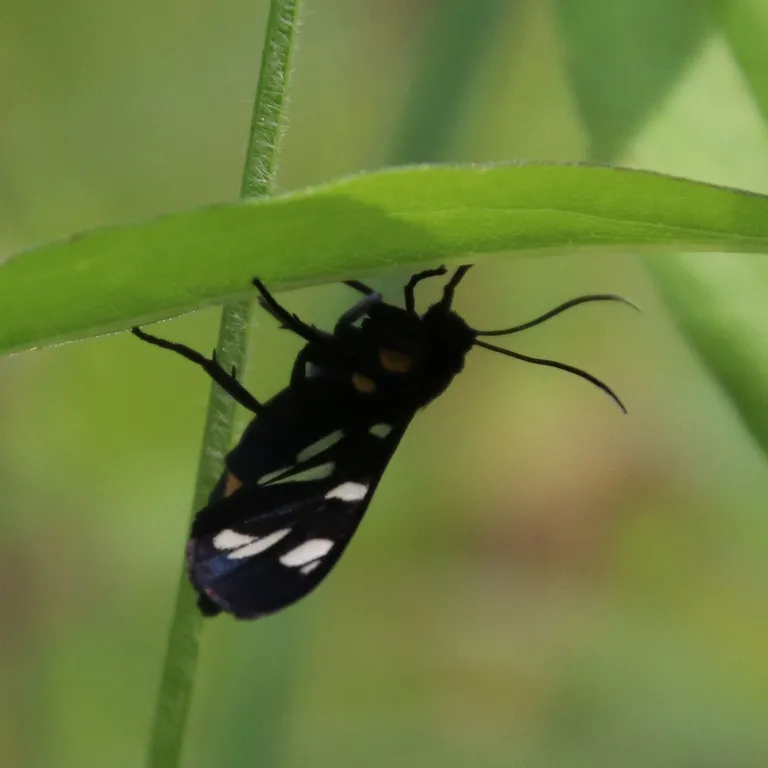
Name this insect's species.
Amata phegea
